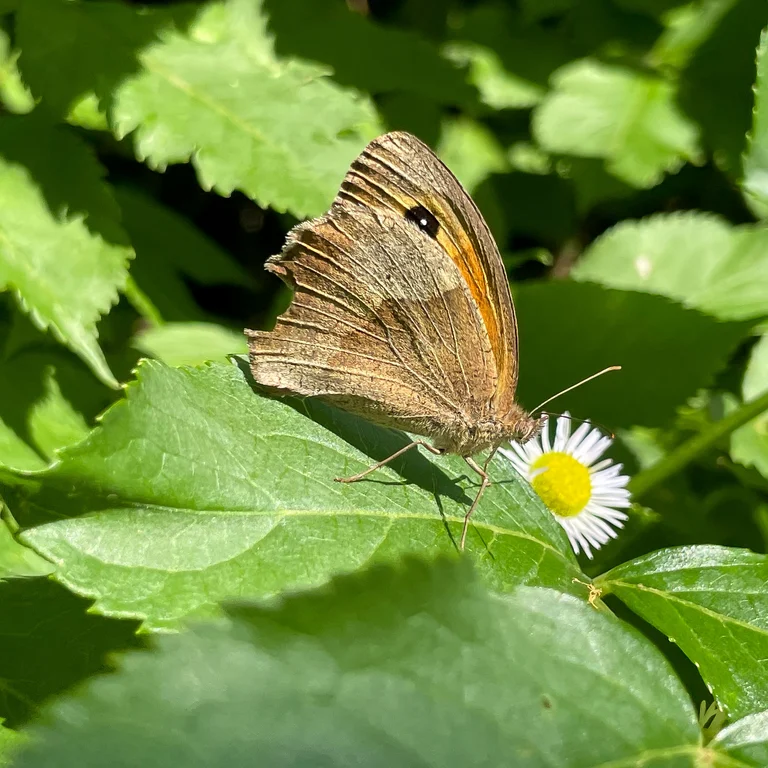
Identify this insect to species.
Maniola jurtina
